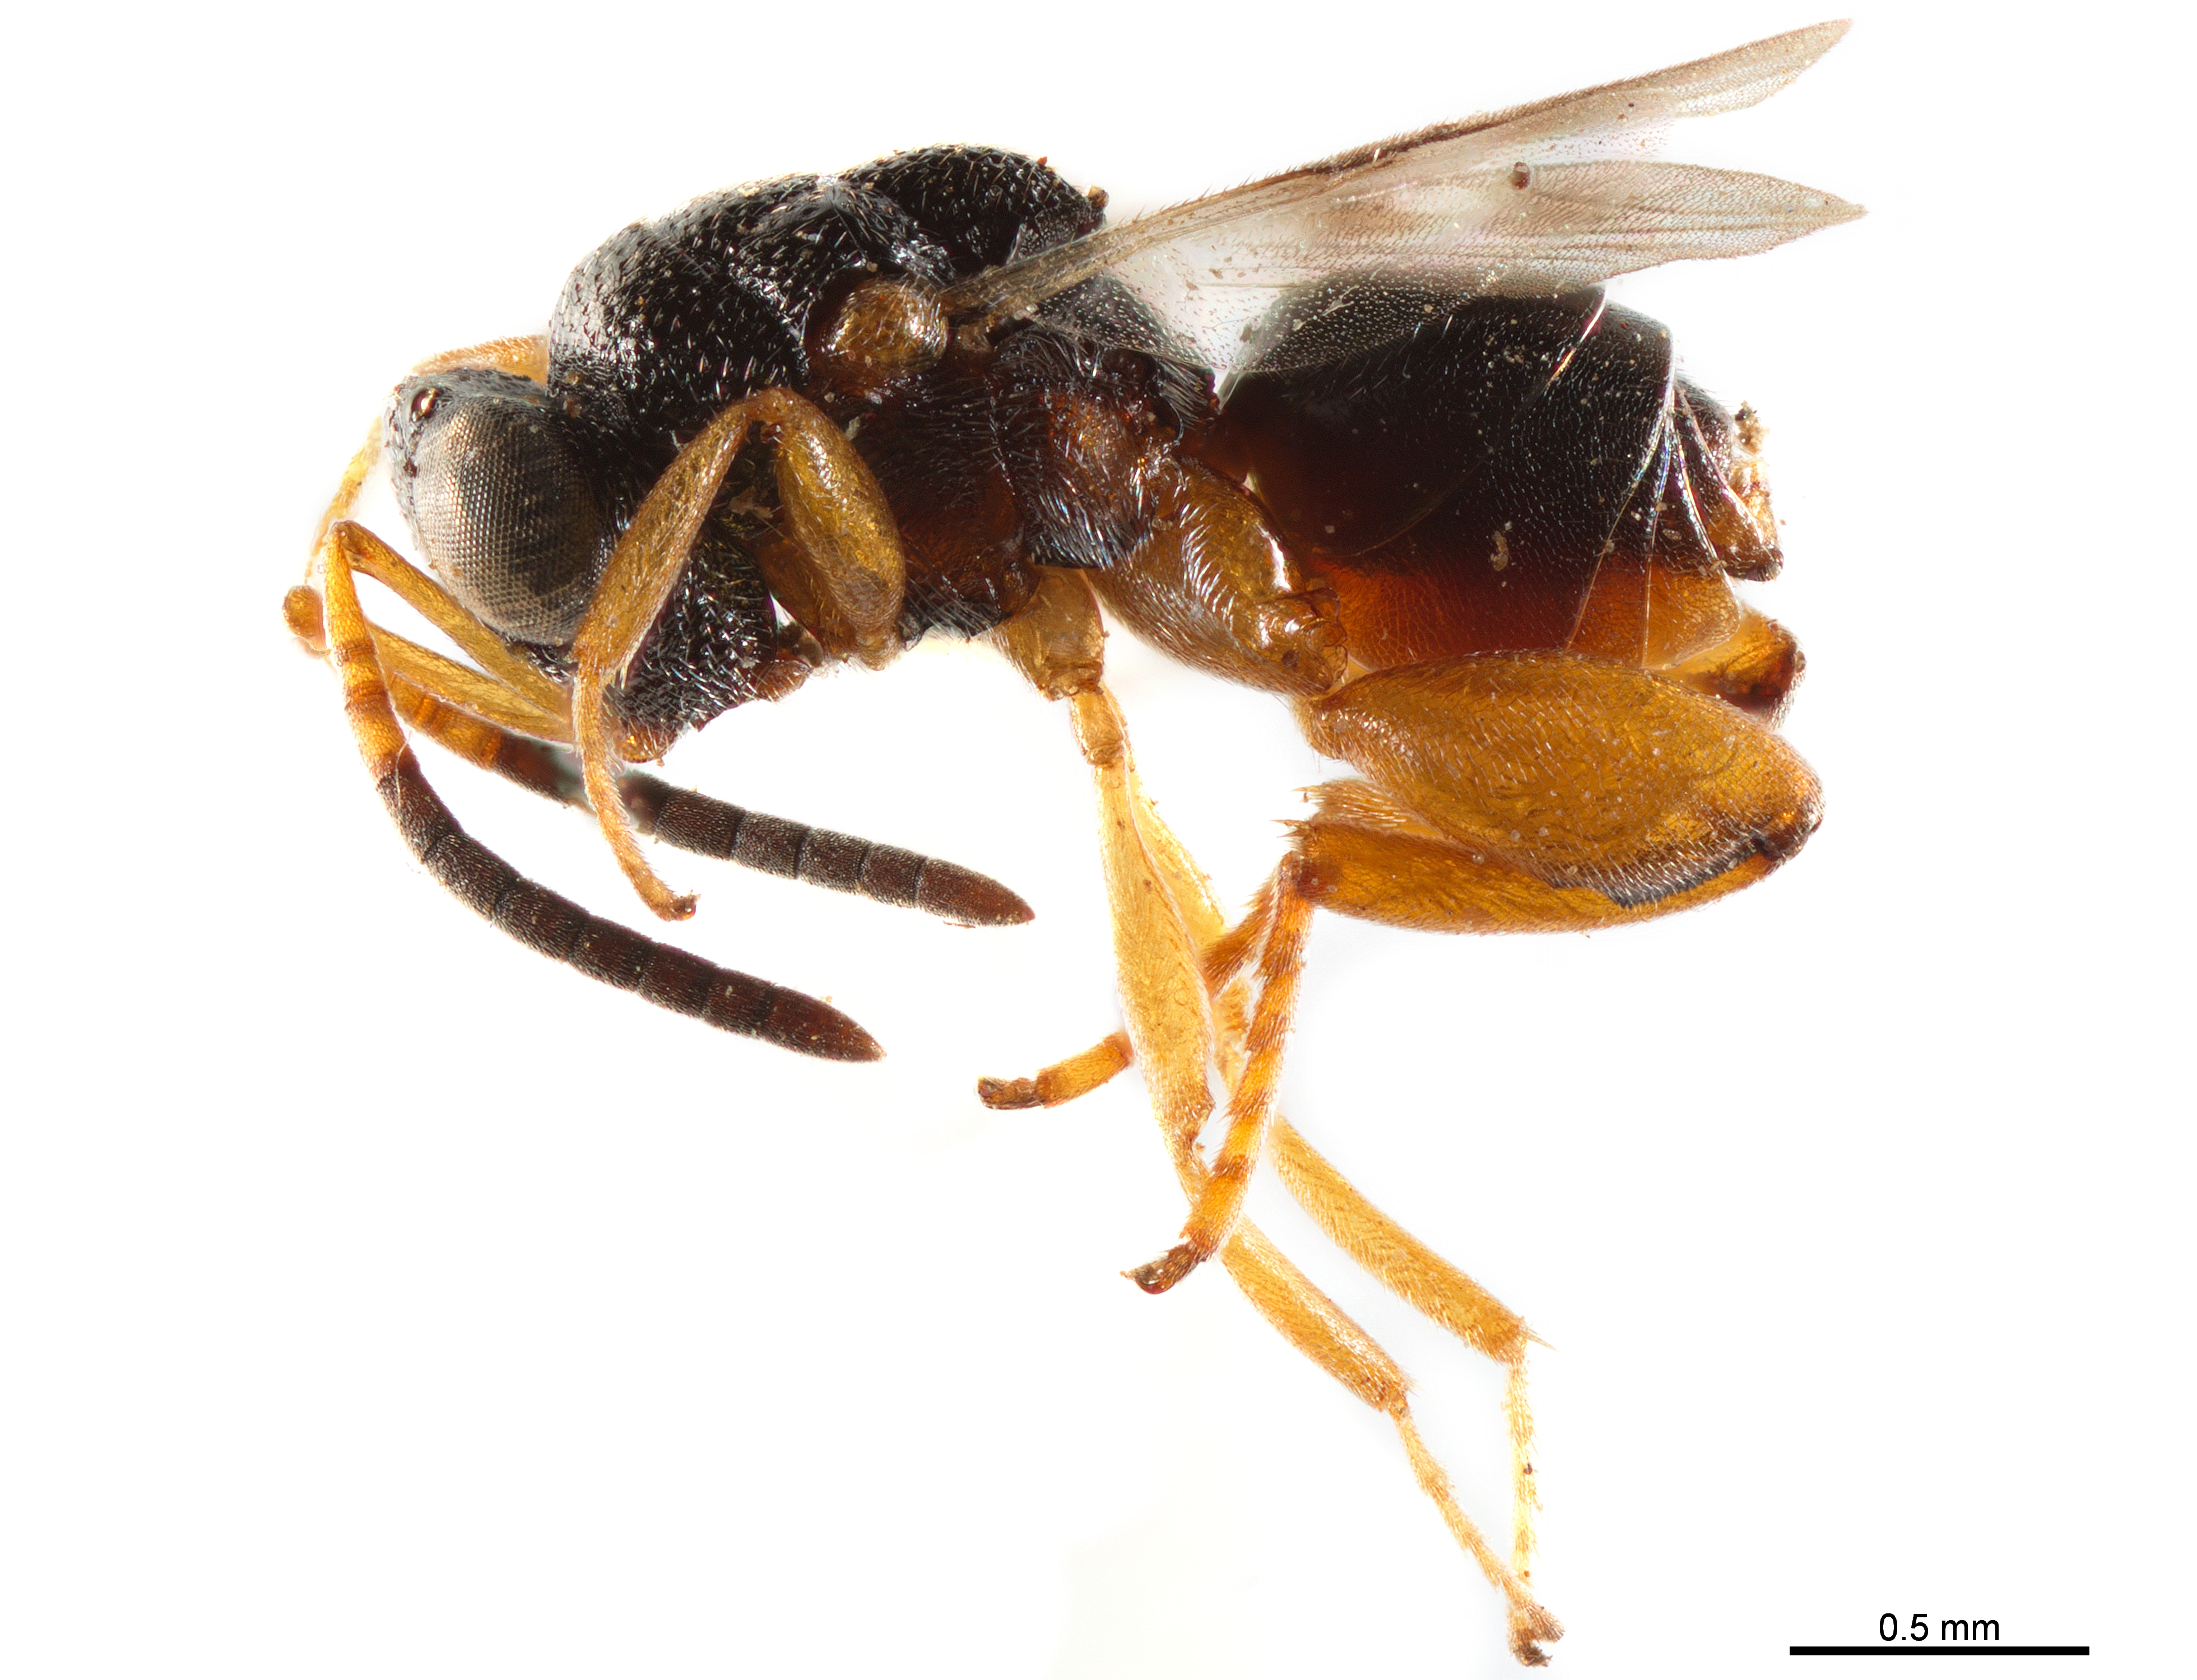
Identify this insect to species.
Hockeria bicolor
